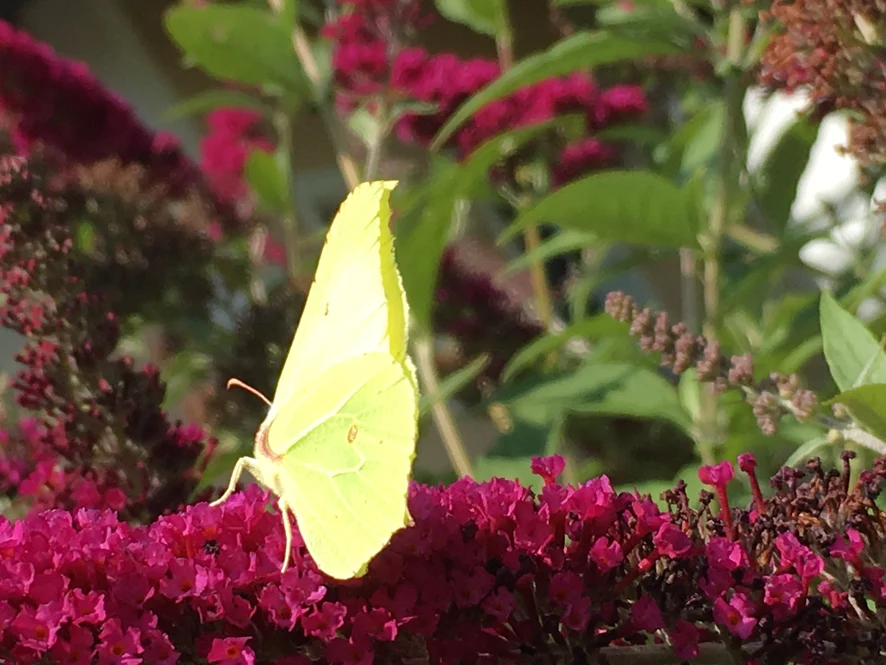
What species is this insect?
Gonepteryx rhamni
